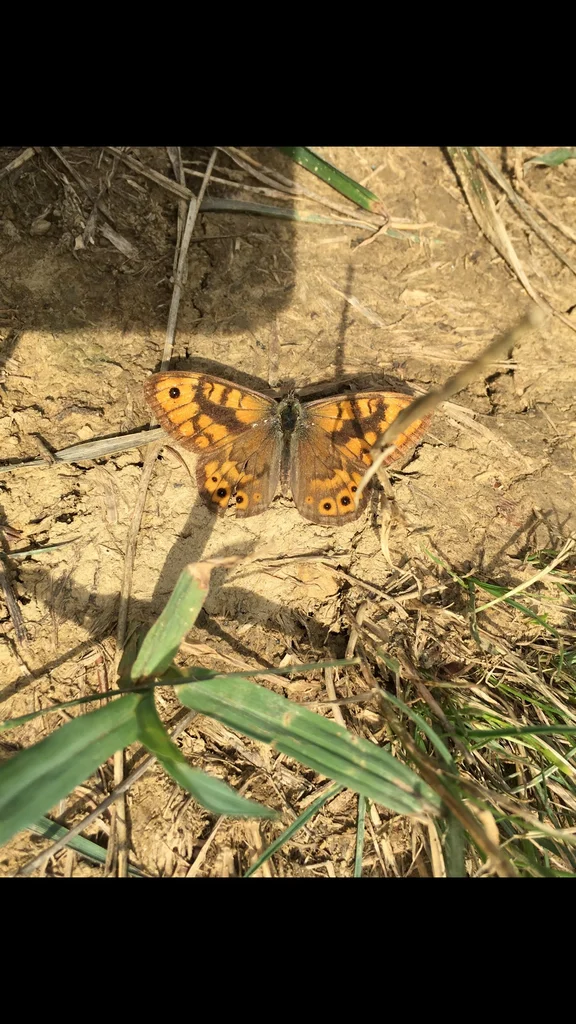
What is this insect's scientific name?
Lasiommata megera (also Pararge megera)
